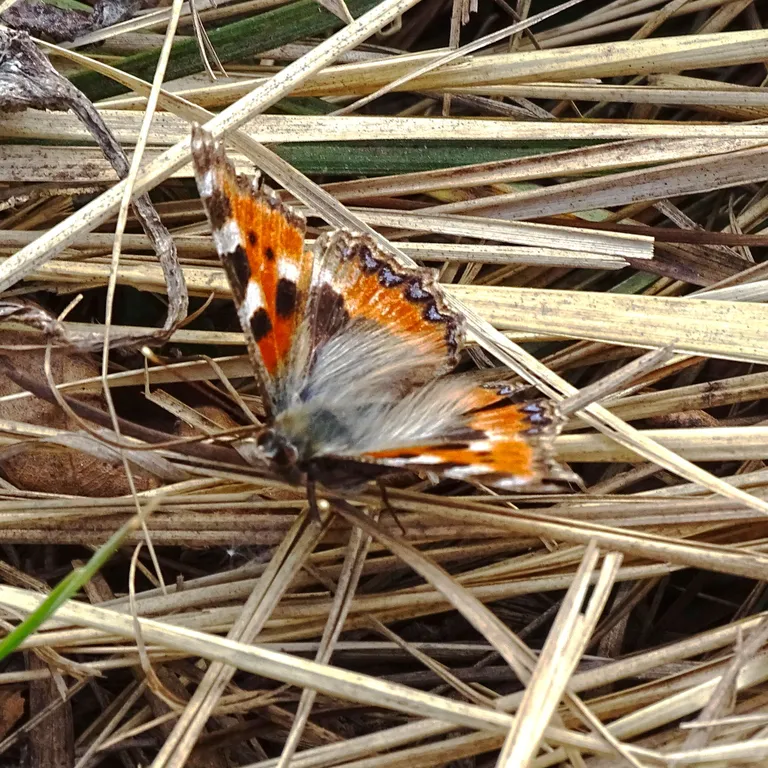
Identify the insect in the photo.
Aglais urticae
